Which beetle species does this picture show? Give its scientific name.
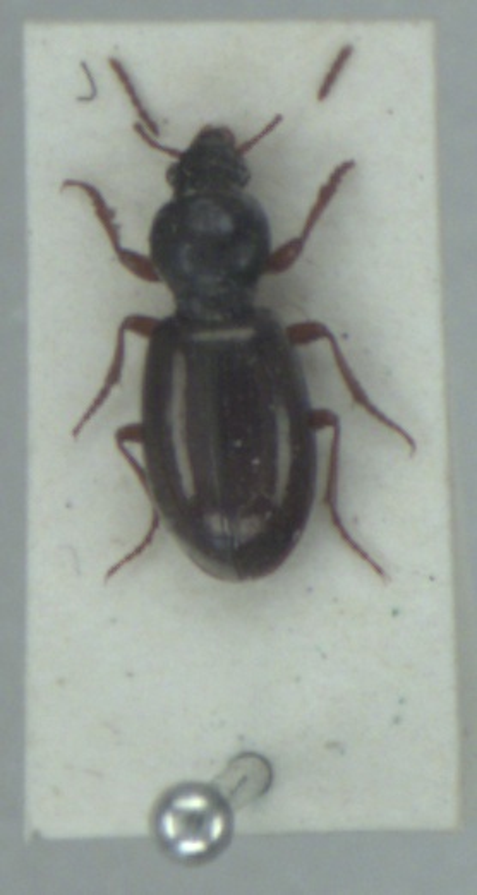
Miscodera arctica
